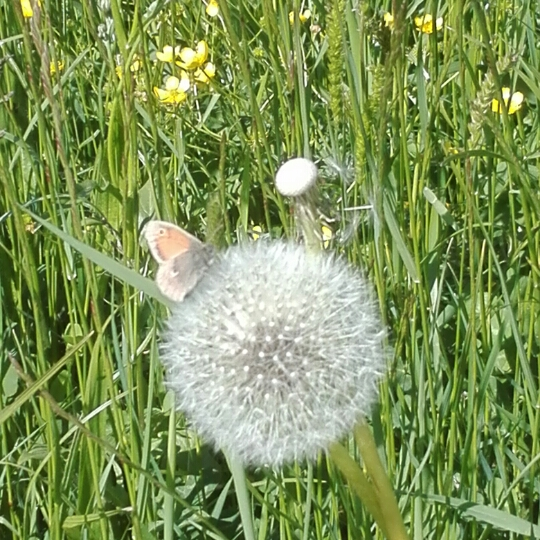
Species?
Coenonympha pamphilus
